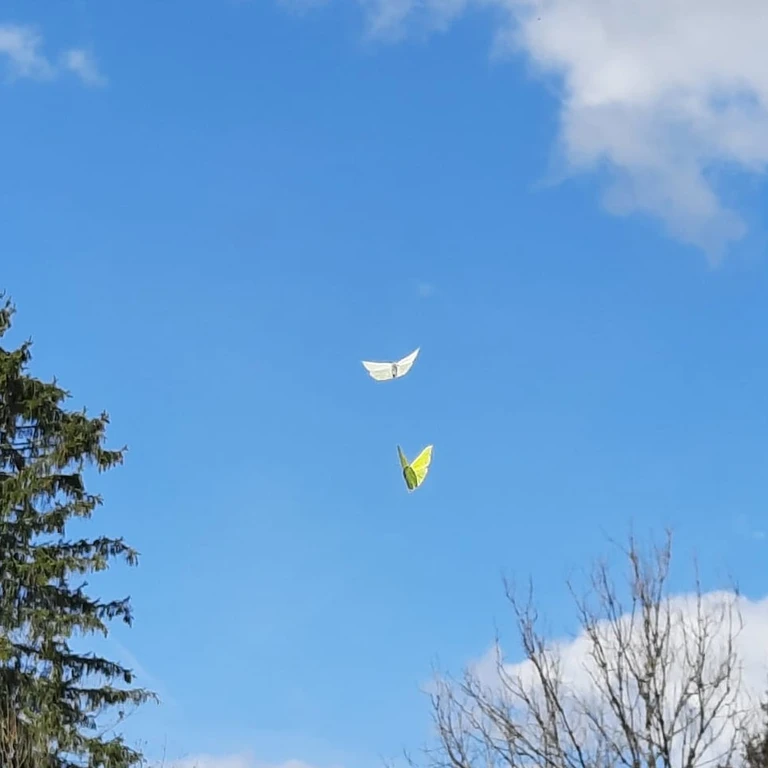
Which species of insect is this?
Gonepteryx rhamni
